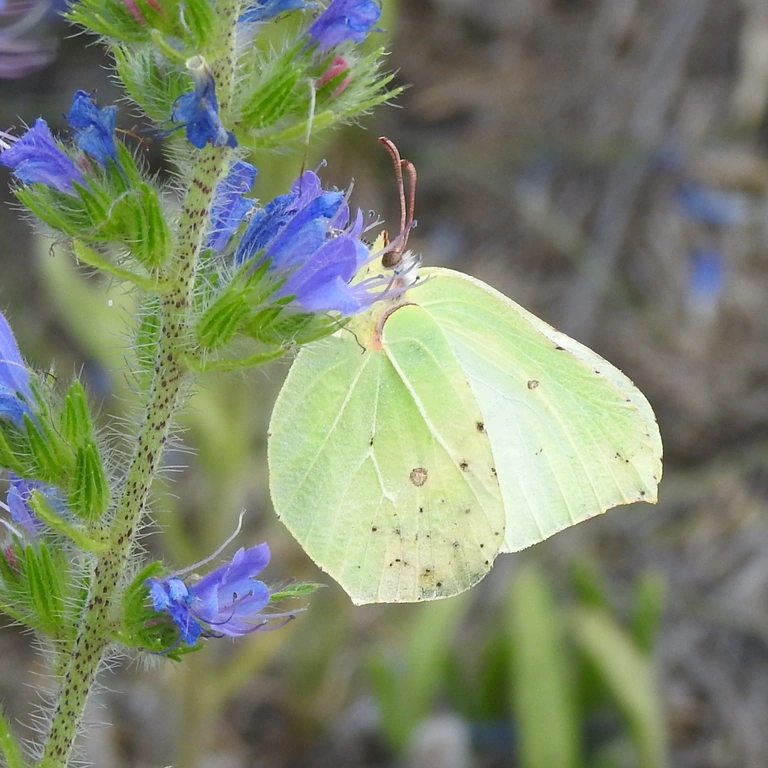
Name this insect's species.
Gonepteryx rhamni
